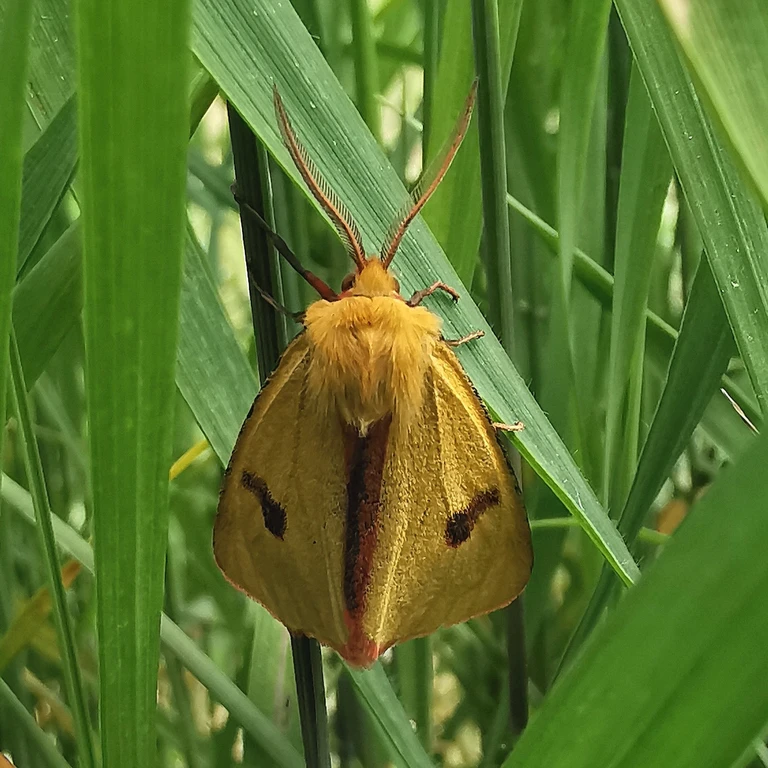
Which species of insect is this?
Diacrisia sannio
